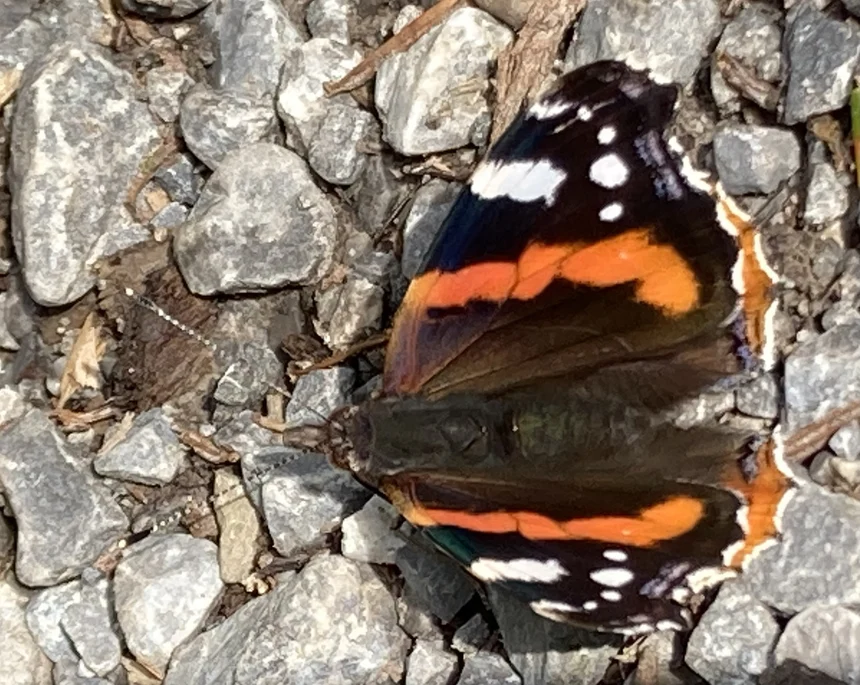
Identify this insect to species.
Vanessa atalanta
